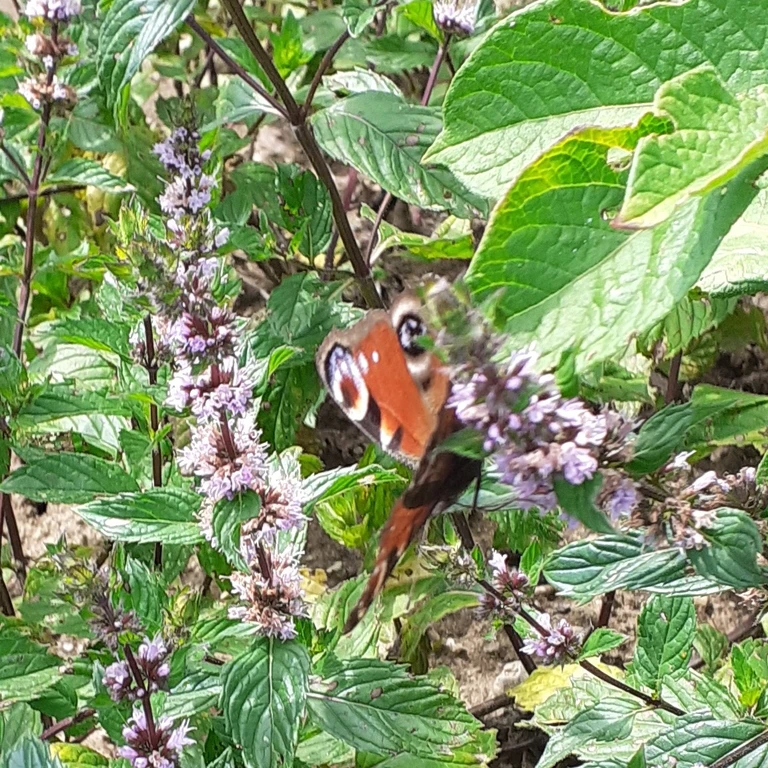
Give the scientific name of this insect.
Aglais io
